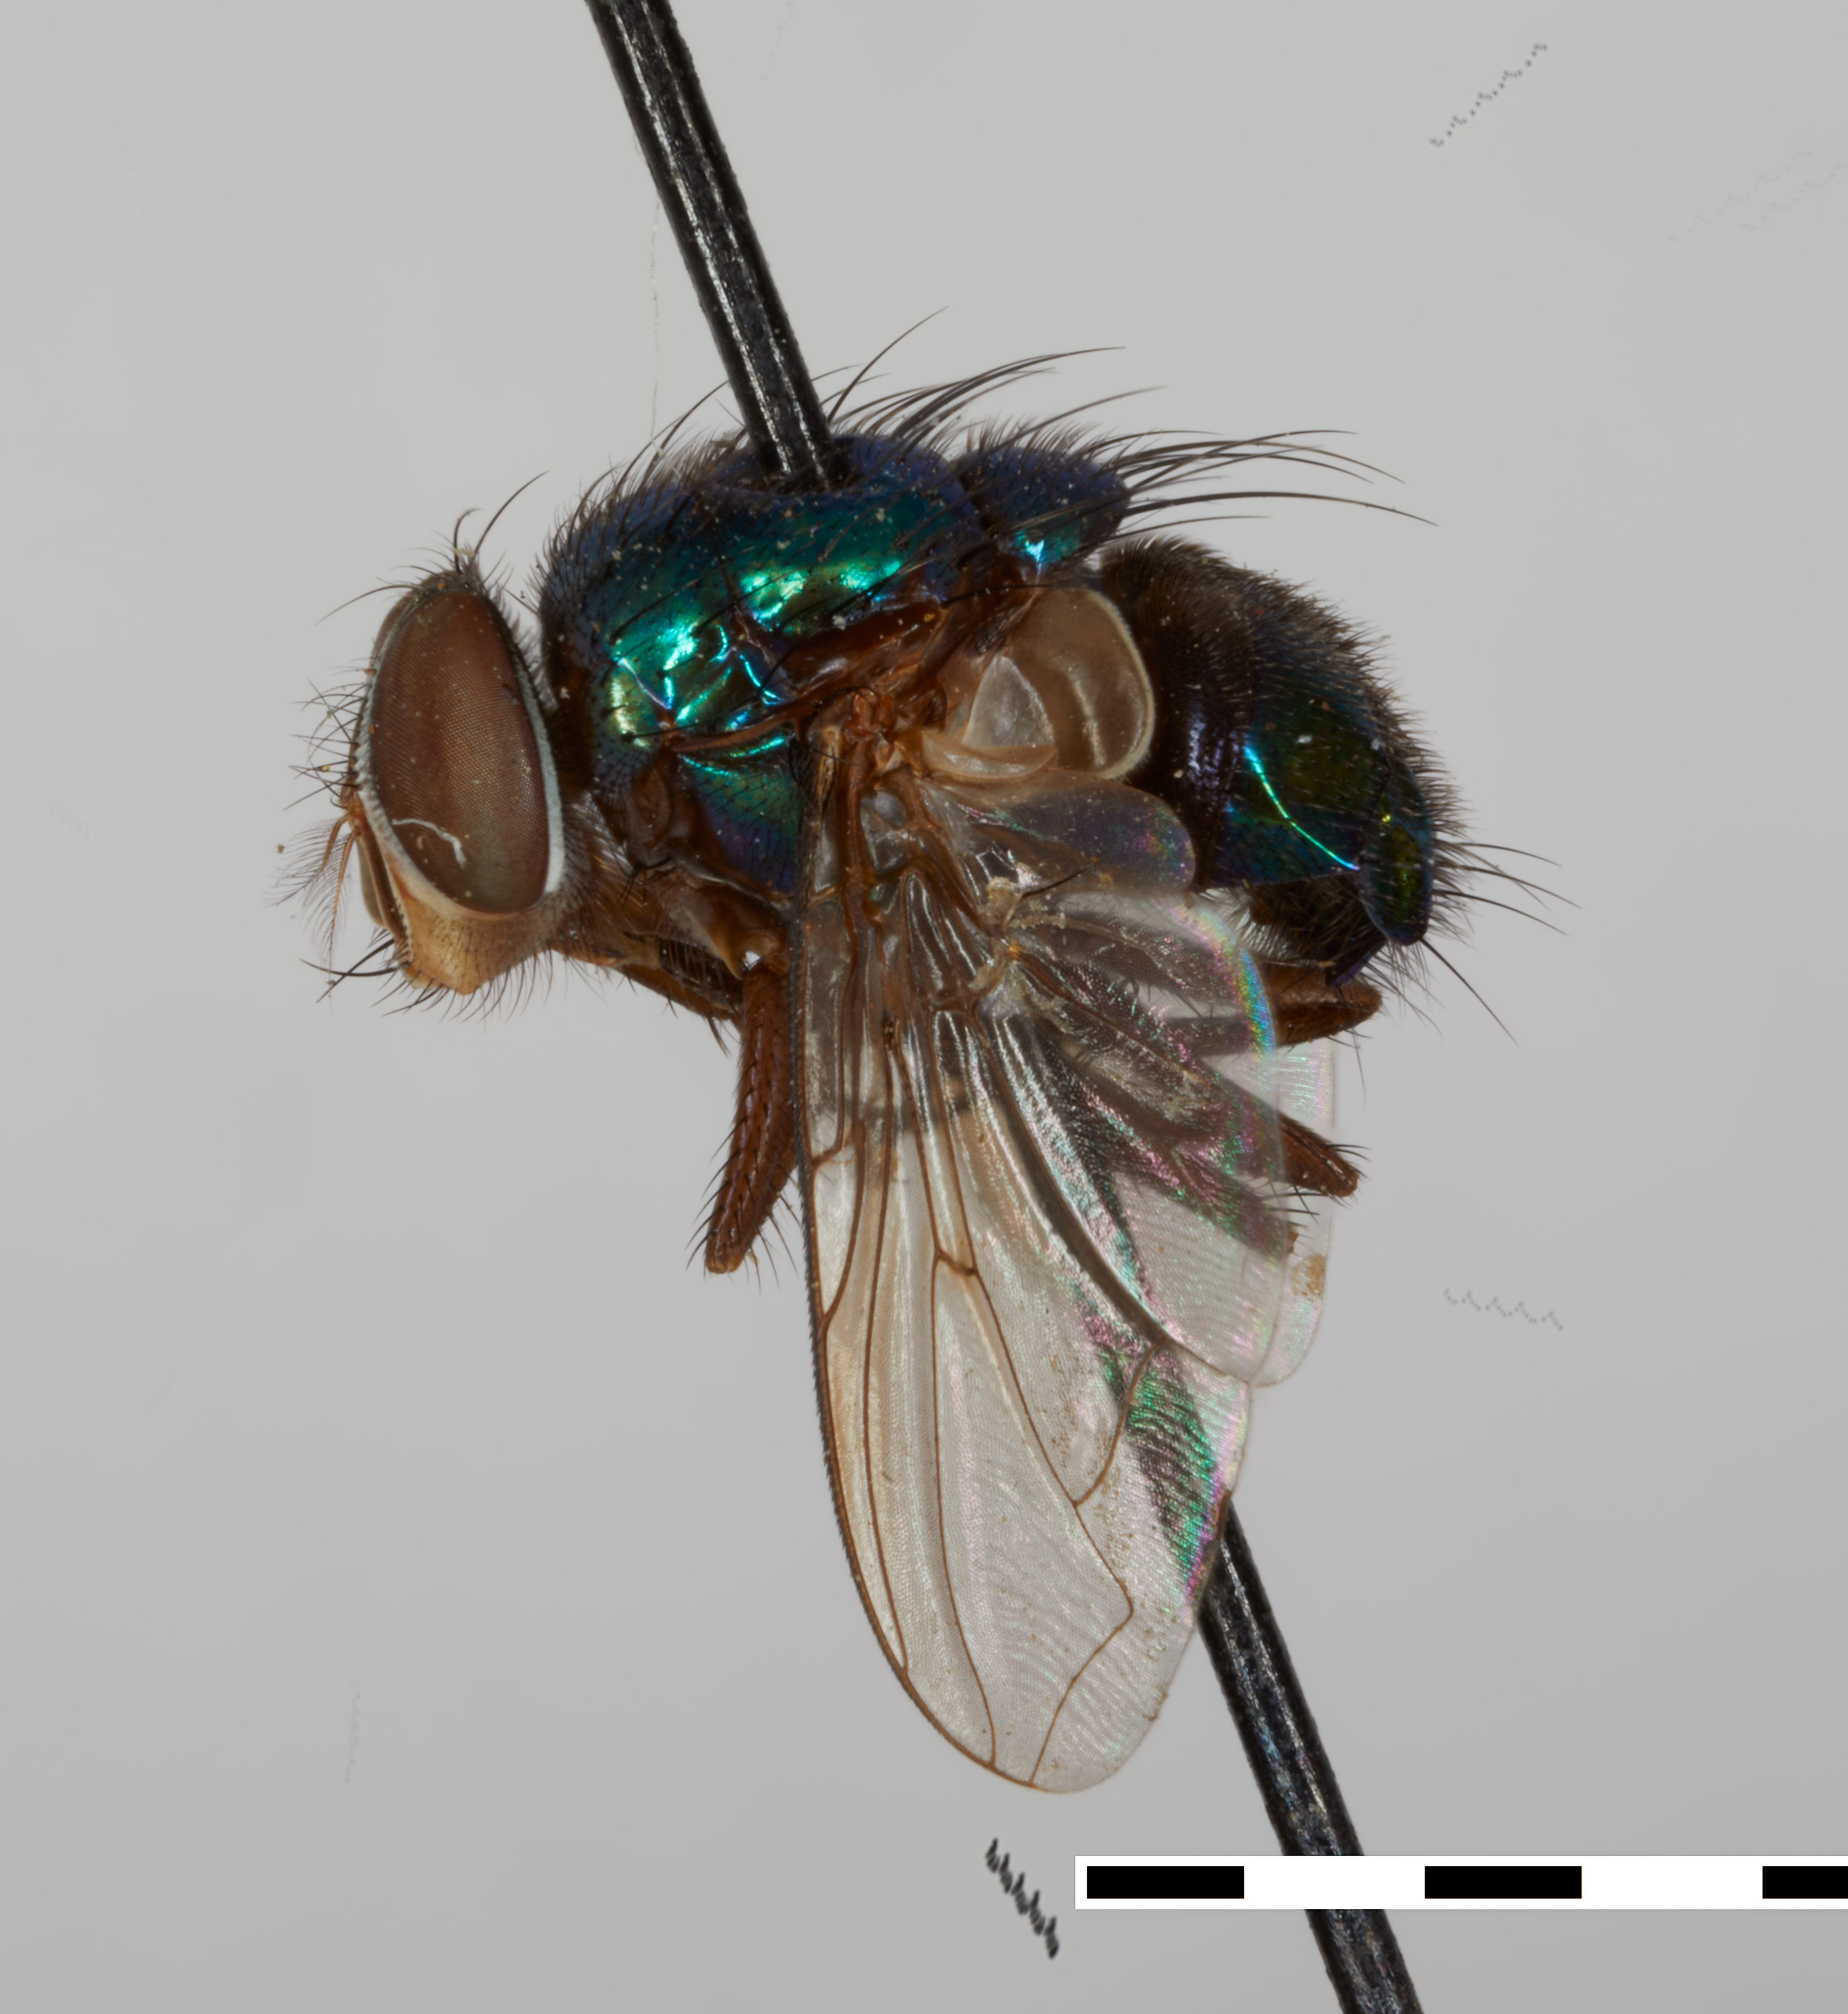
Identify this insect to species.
Phaenicia mera (also Lucilia mera)
